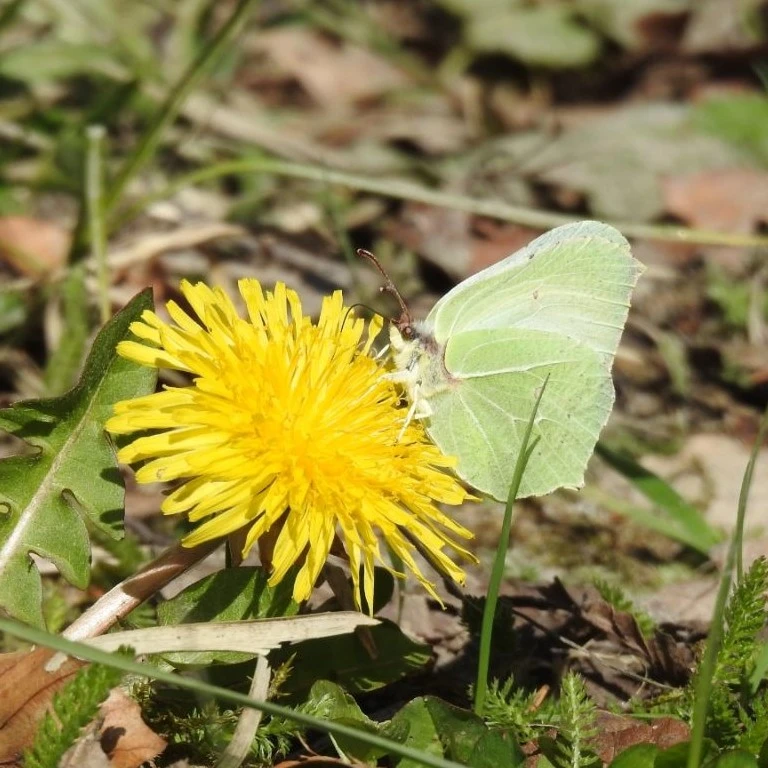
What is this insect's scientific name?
Gonepteryx rhamni
